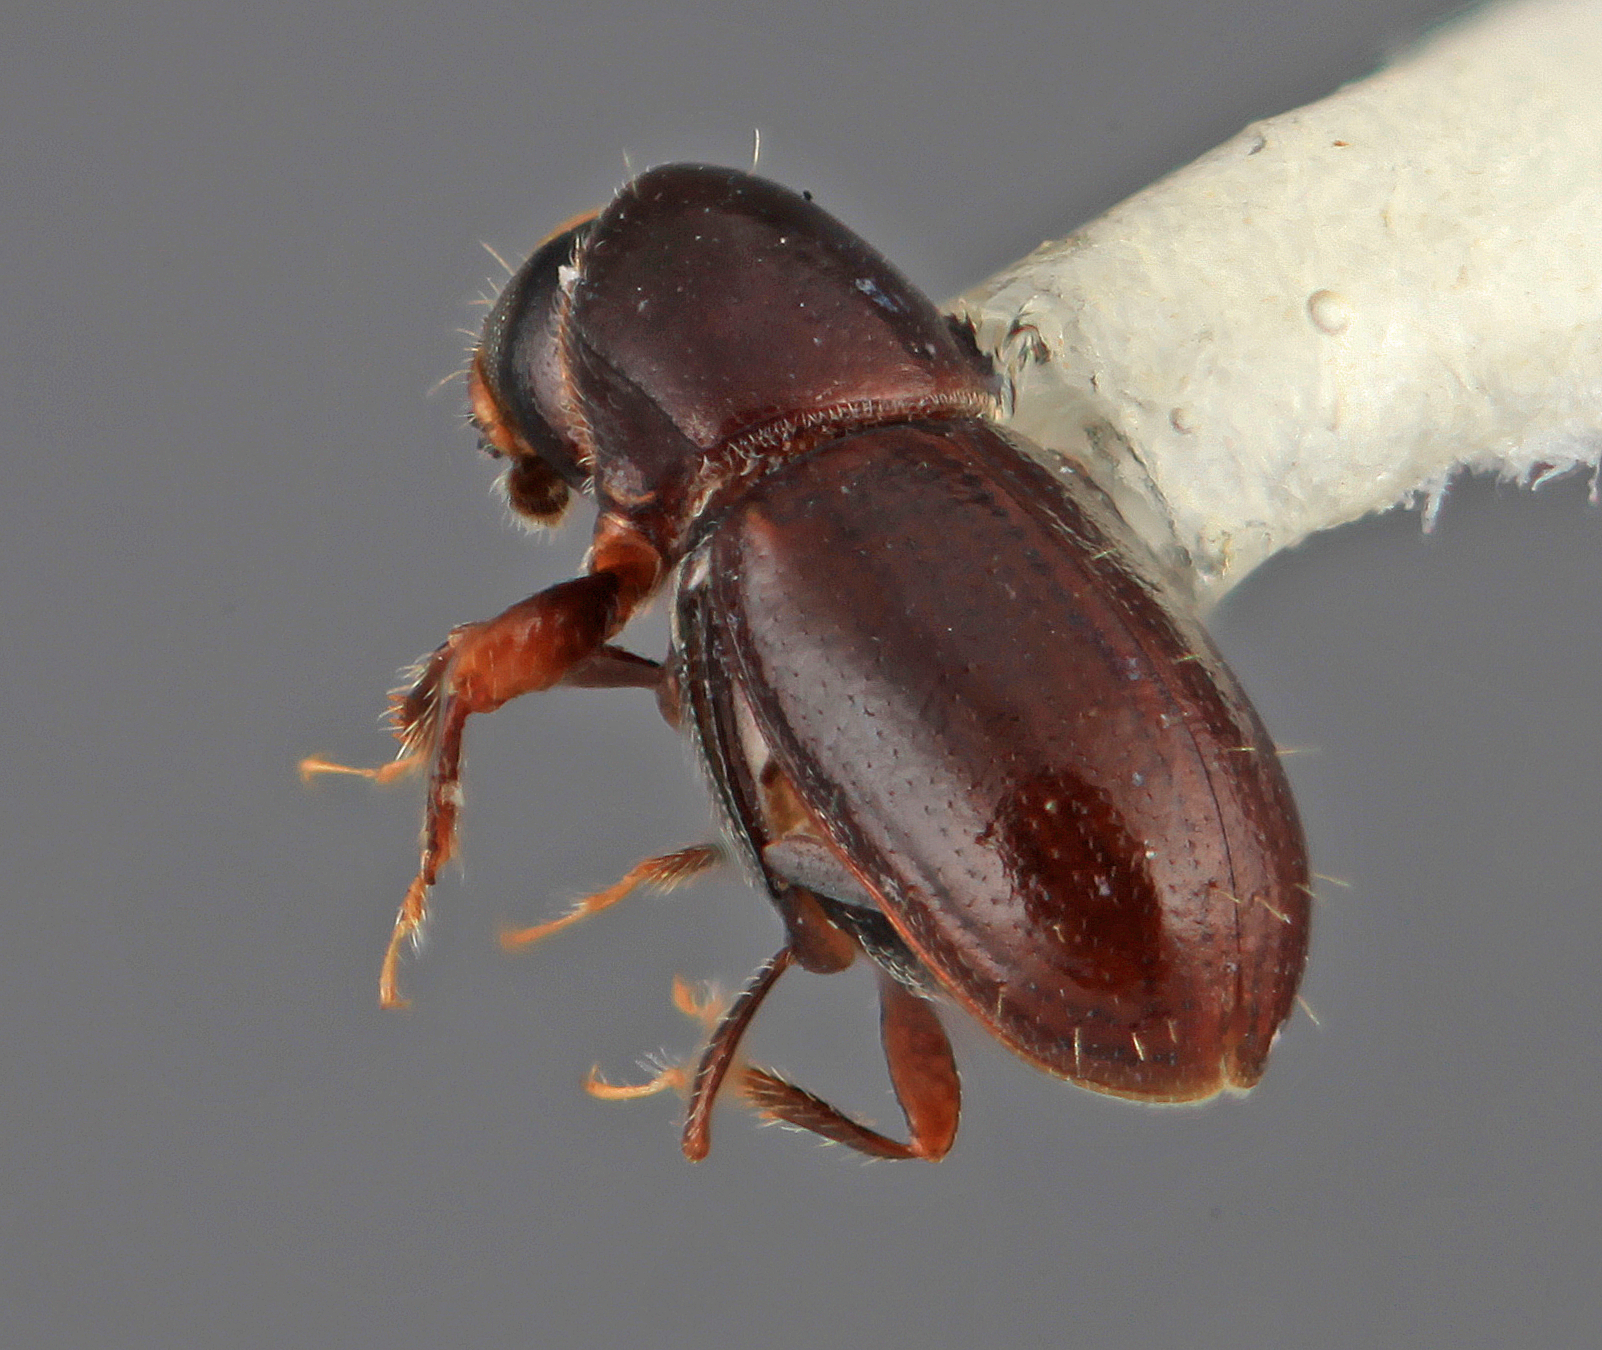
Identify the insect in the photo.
Scolytodes anceps
